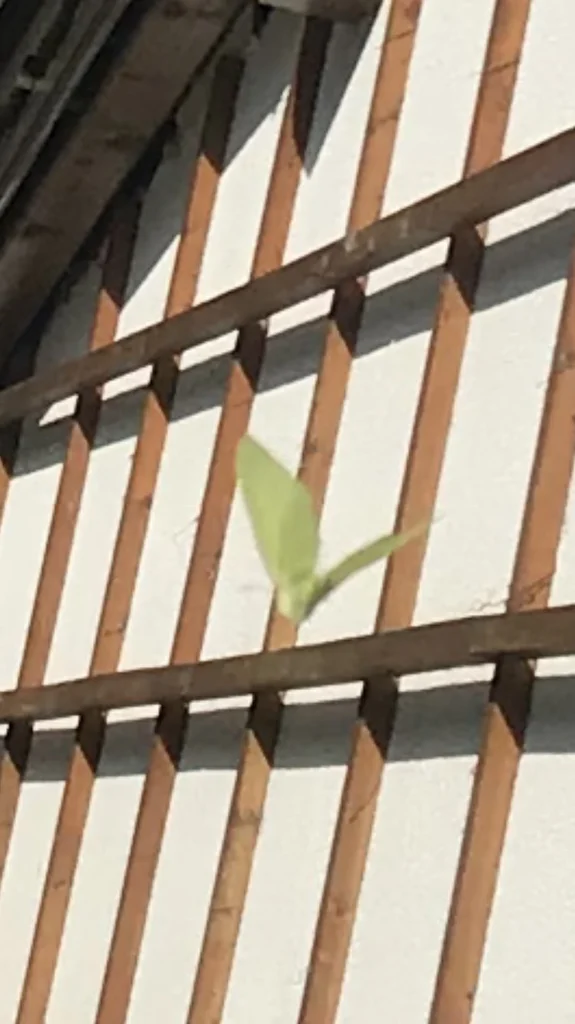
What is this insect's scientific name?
Gonepteryx rhamni
